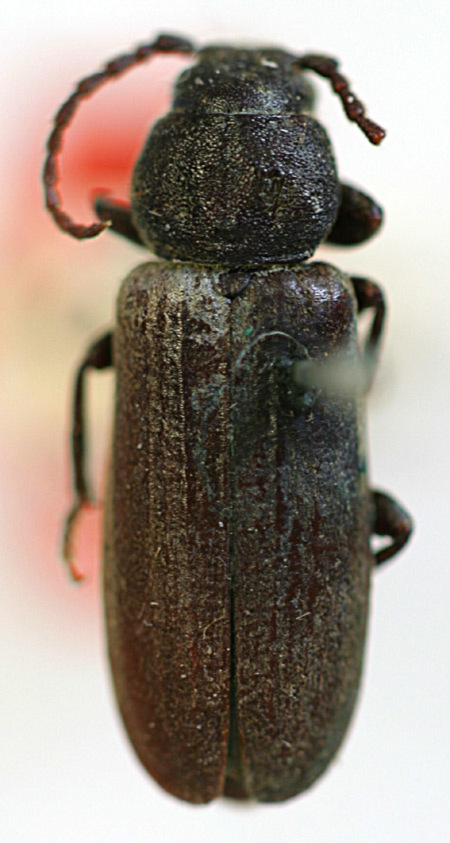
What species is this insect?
Asemum striatum (also Asemum brevicorne)
